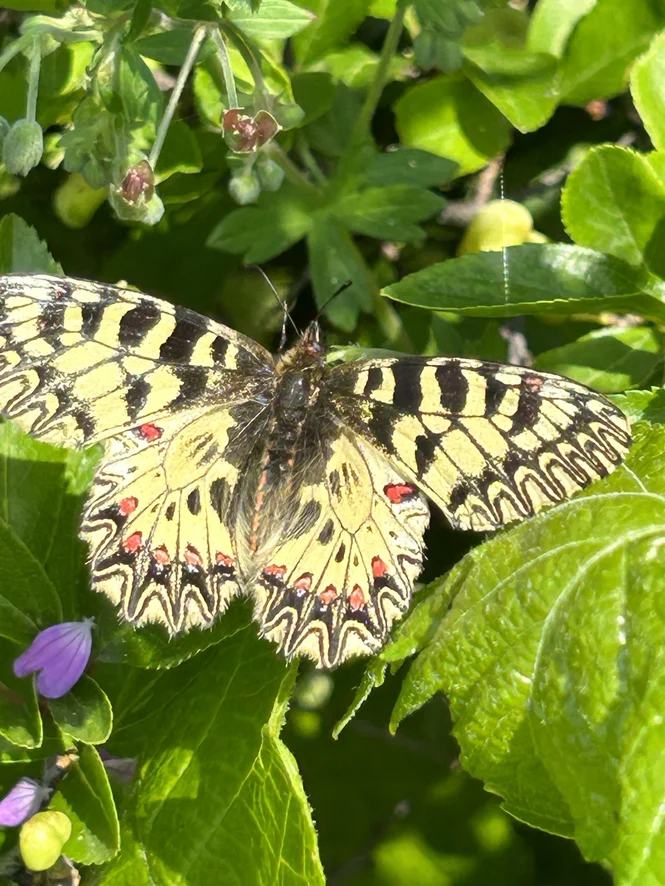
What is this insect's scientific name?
Zerynthia polyxena
